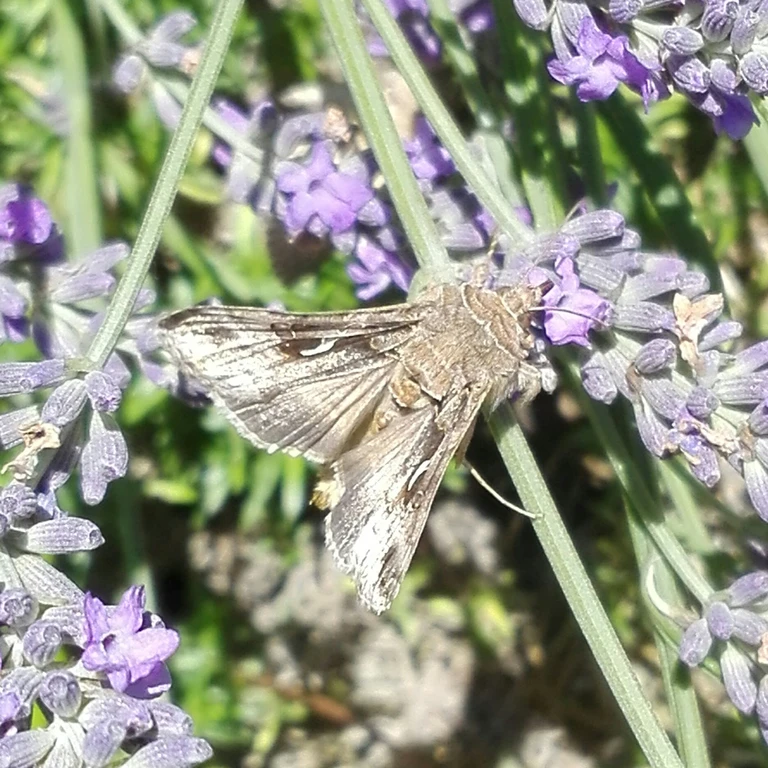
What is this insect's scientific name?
Autographa gamma
